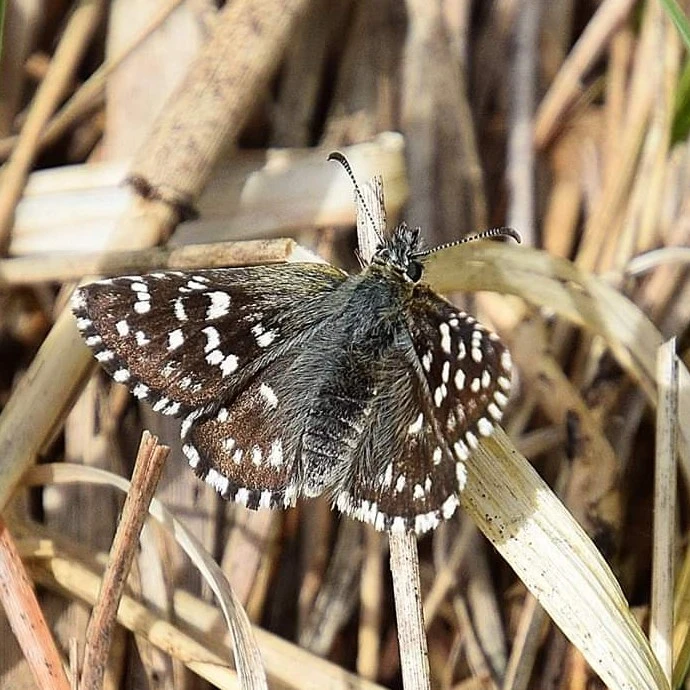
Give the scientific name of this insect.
Pyrgus malvae
